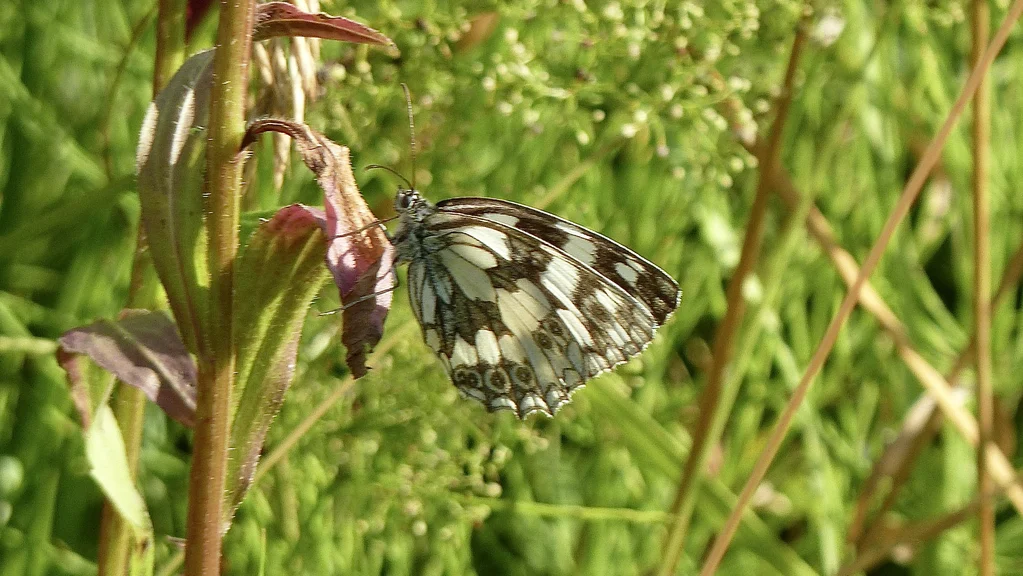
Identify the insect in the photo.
Melanargia galathea
